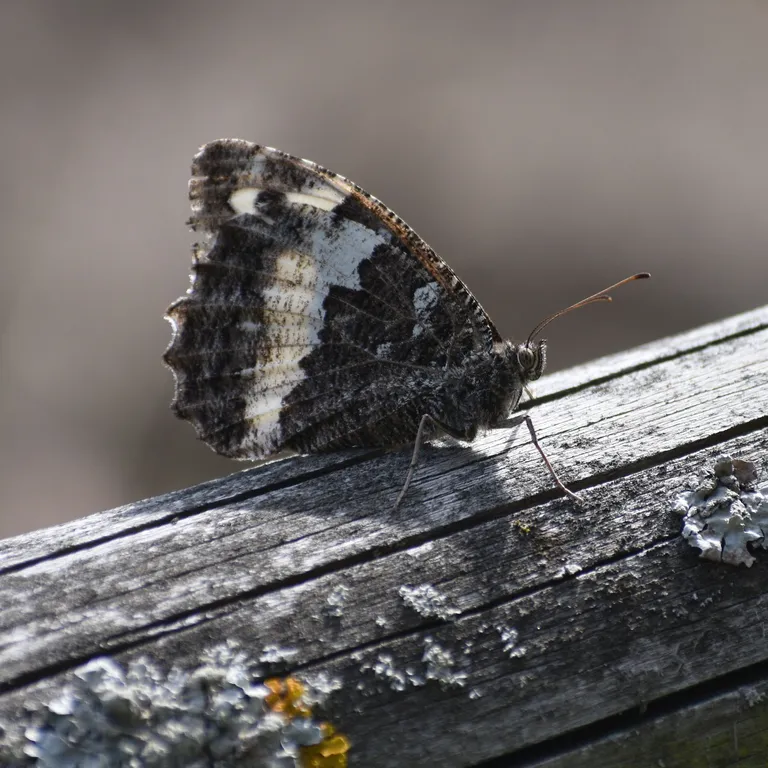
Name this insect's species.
Brintesia circe
